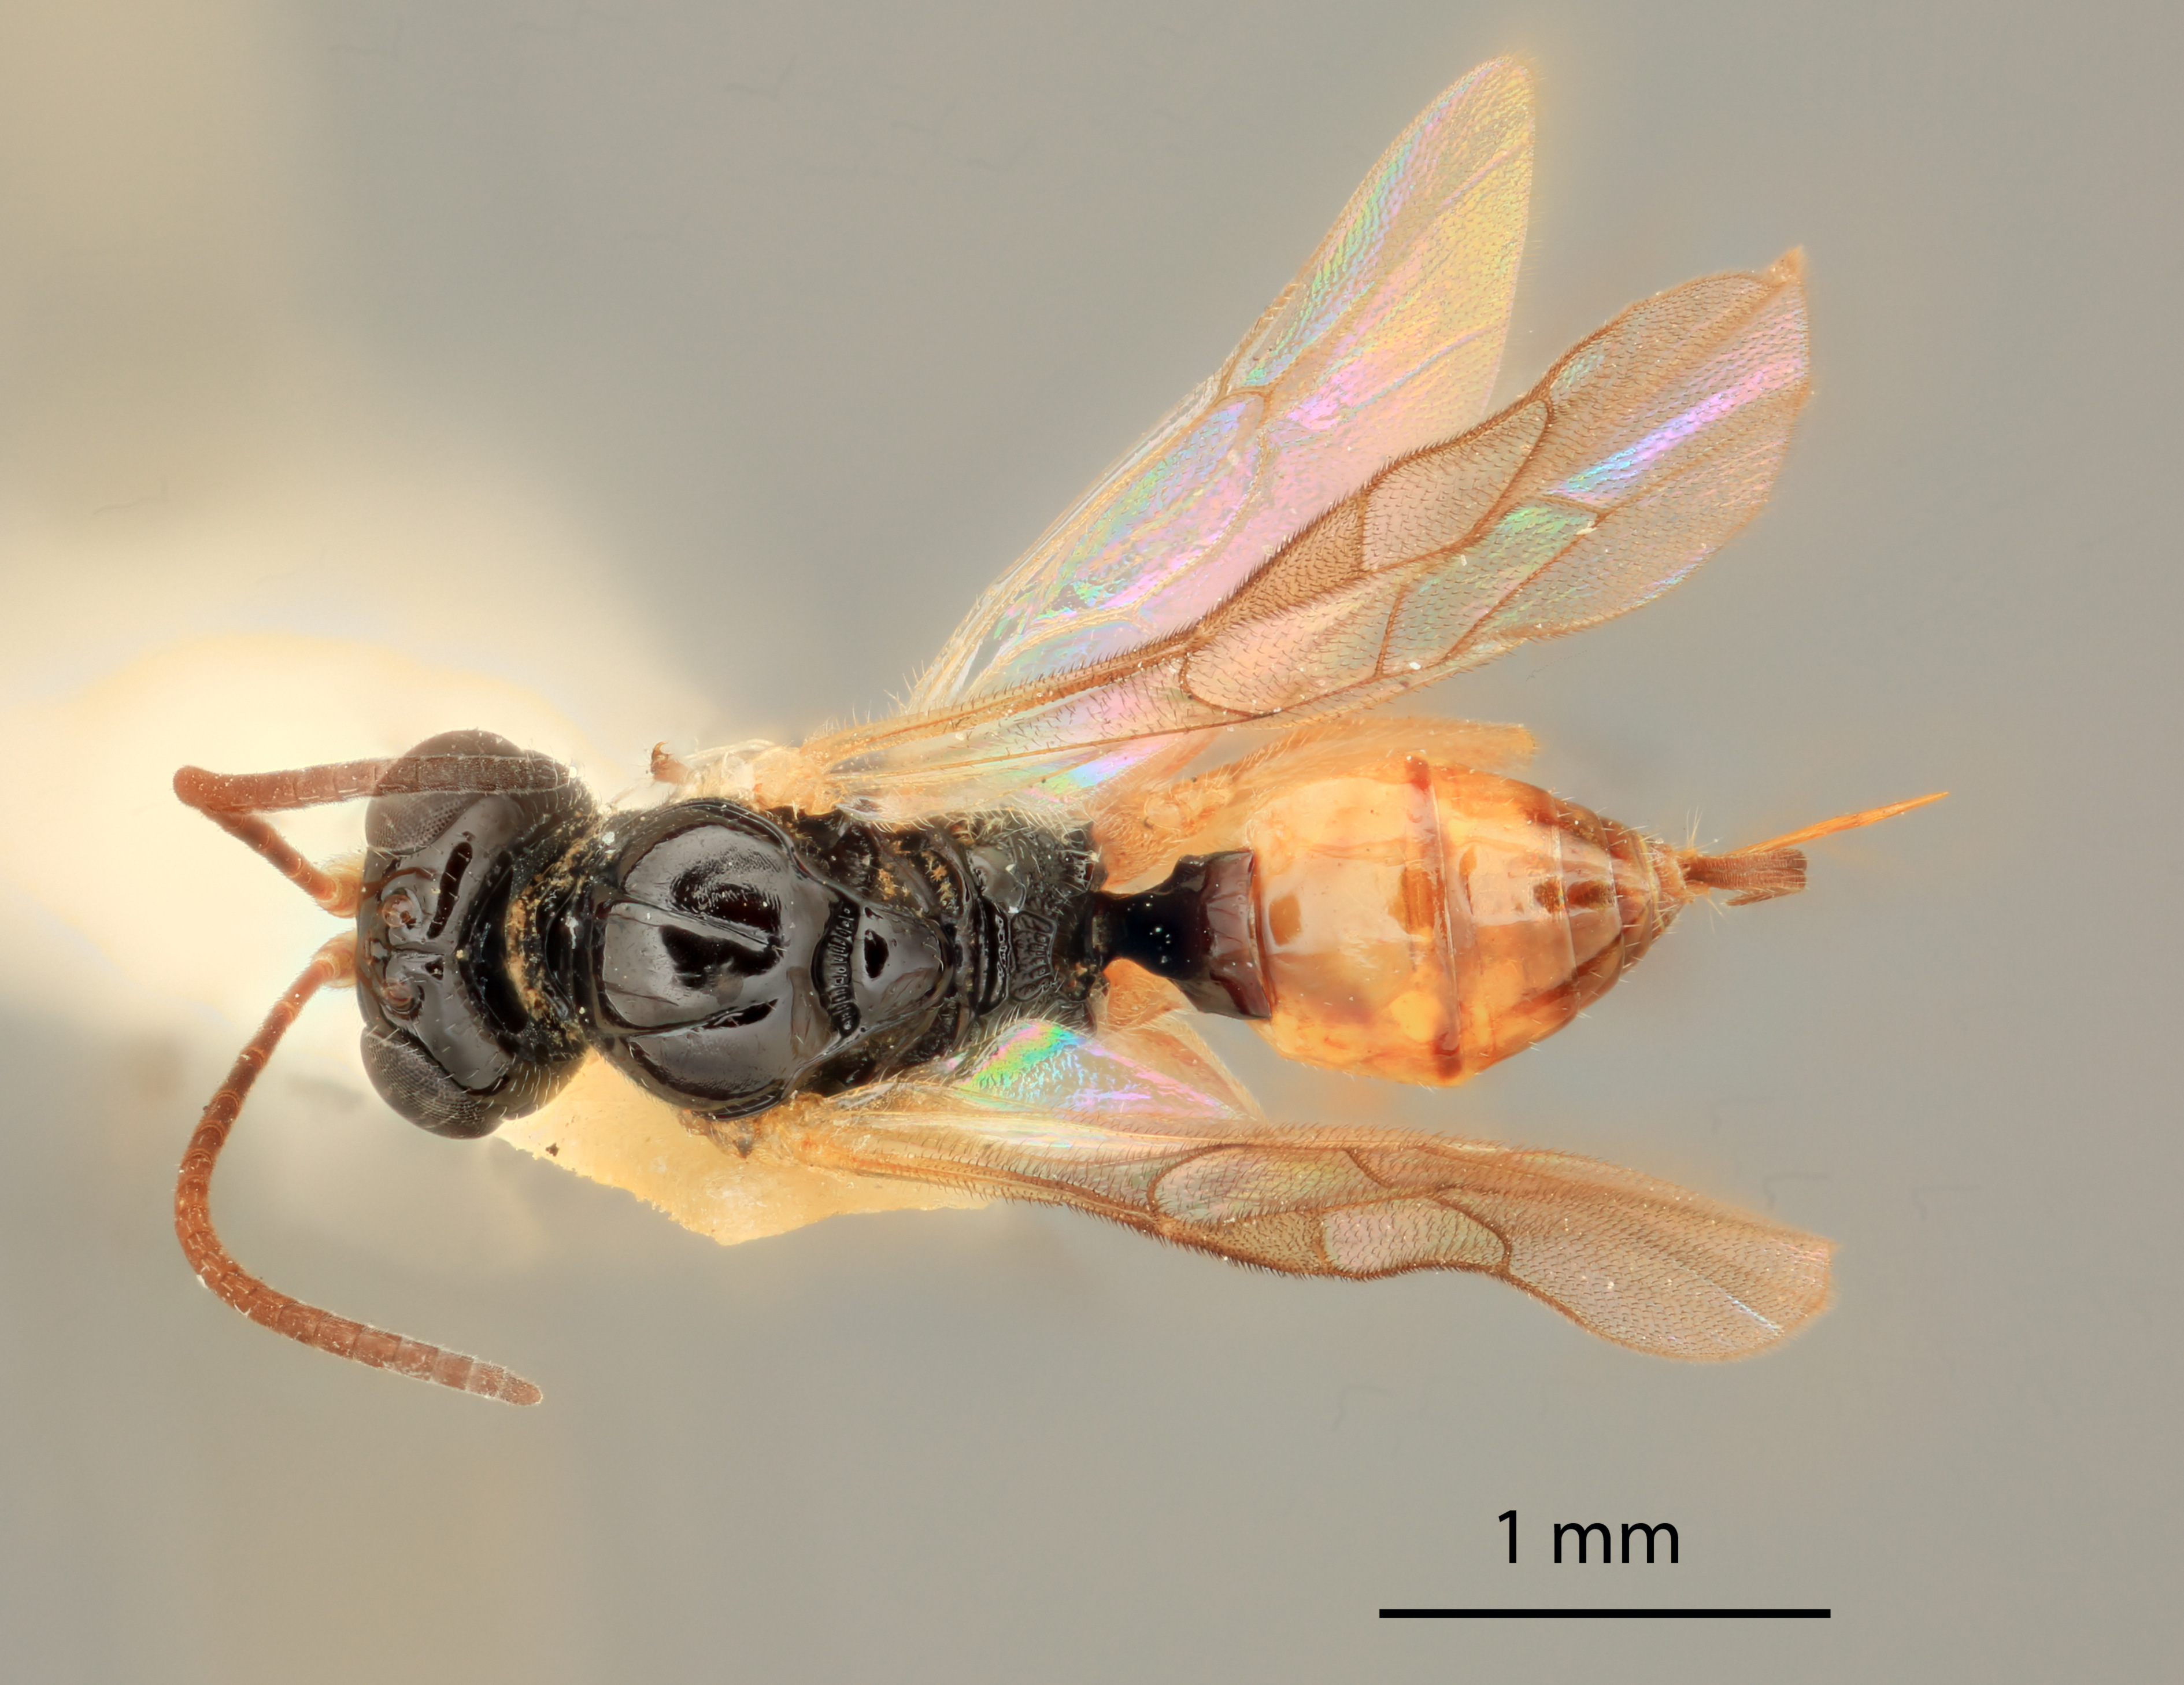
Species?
Microtoridea lissonota
